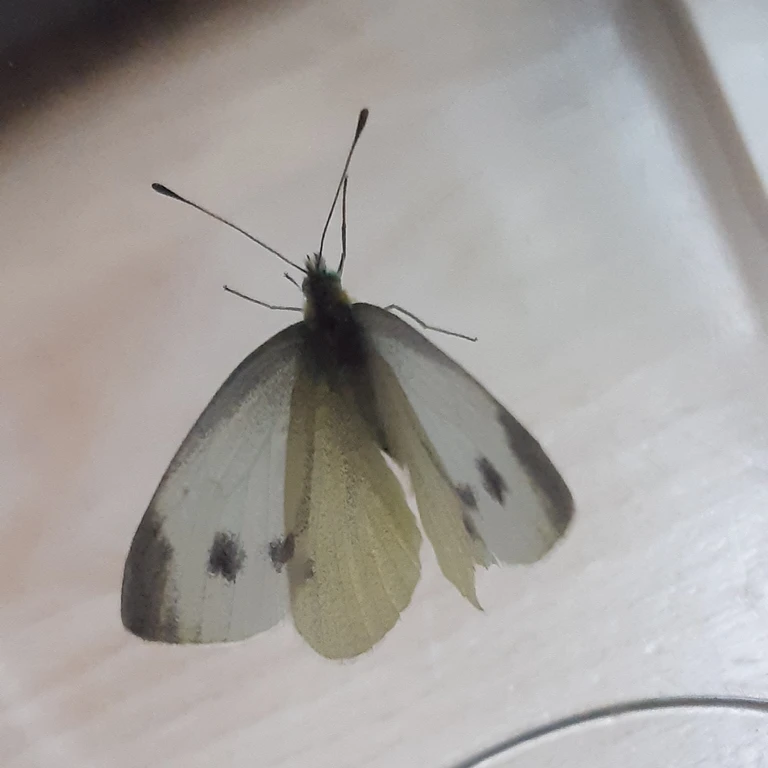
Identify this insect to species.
Pieris mannii
